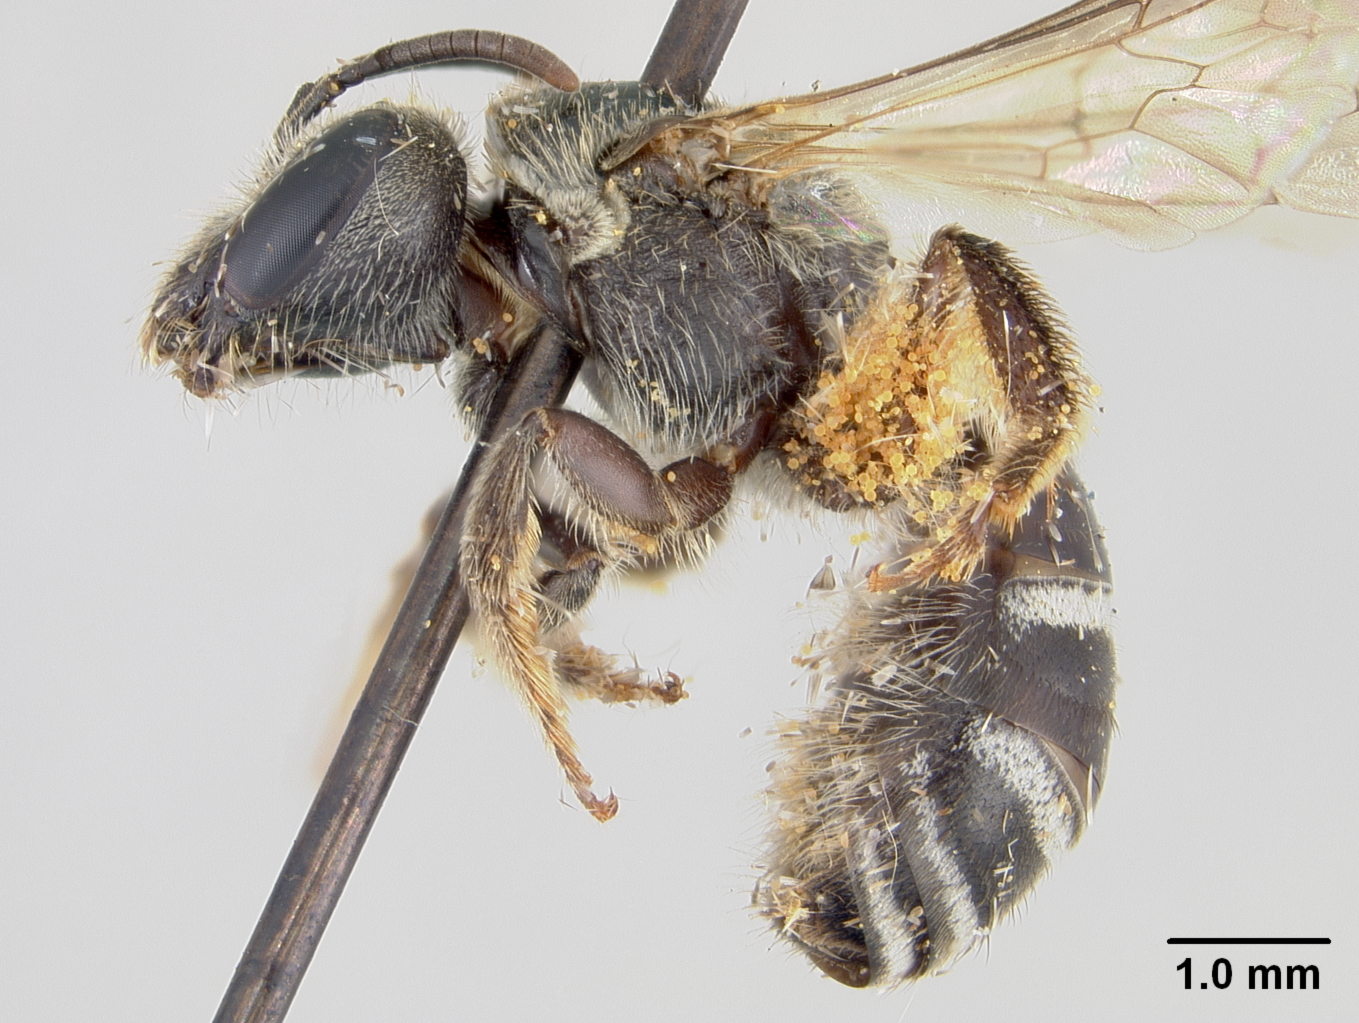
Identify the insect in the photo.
Halictus albescens
